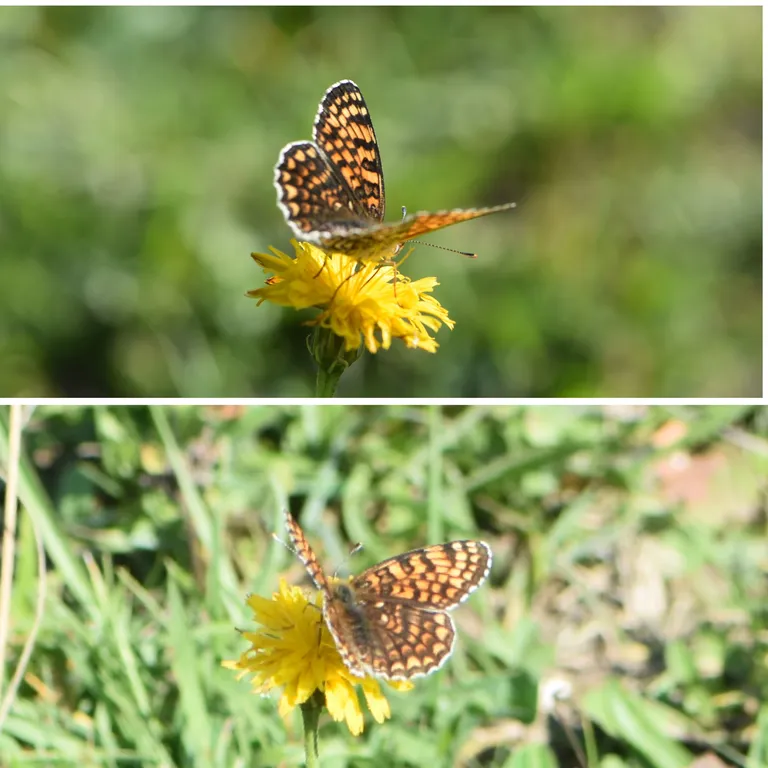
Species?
Melitaea phoebe
